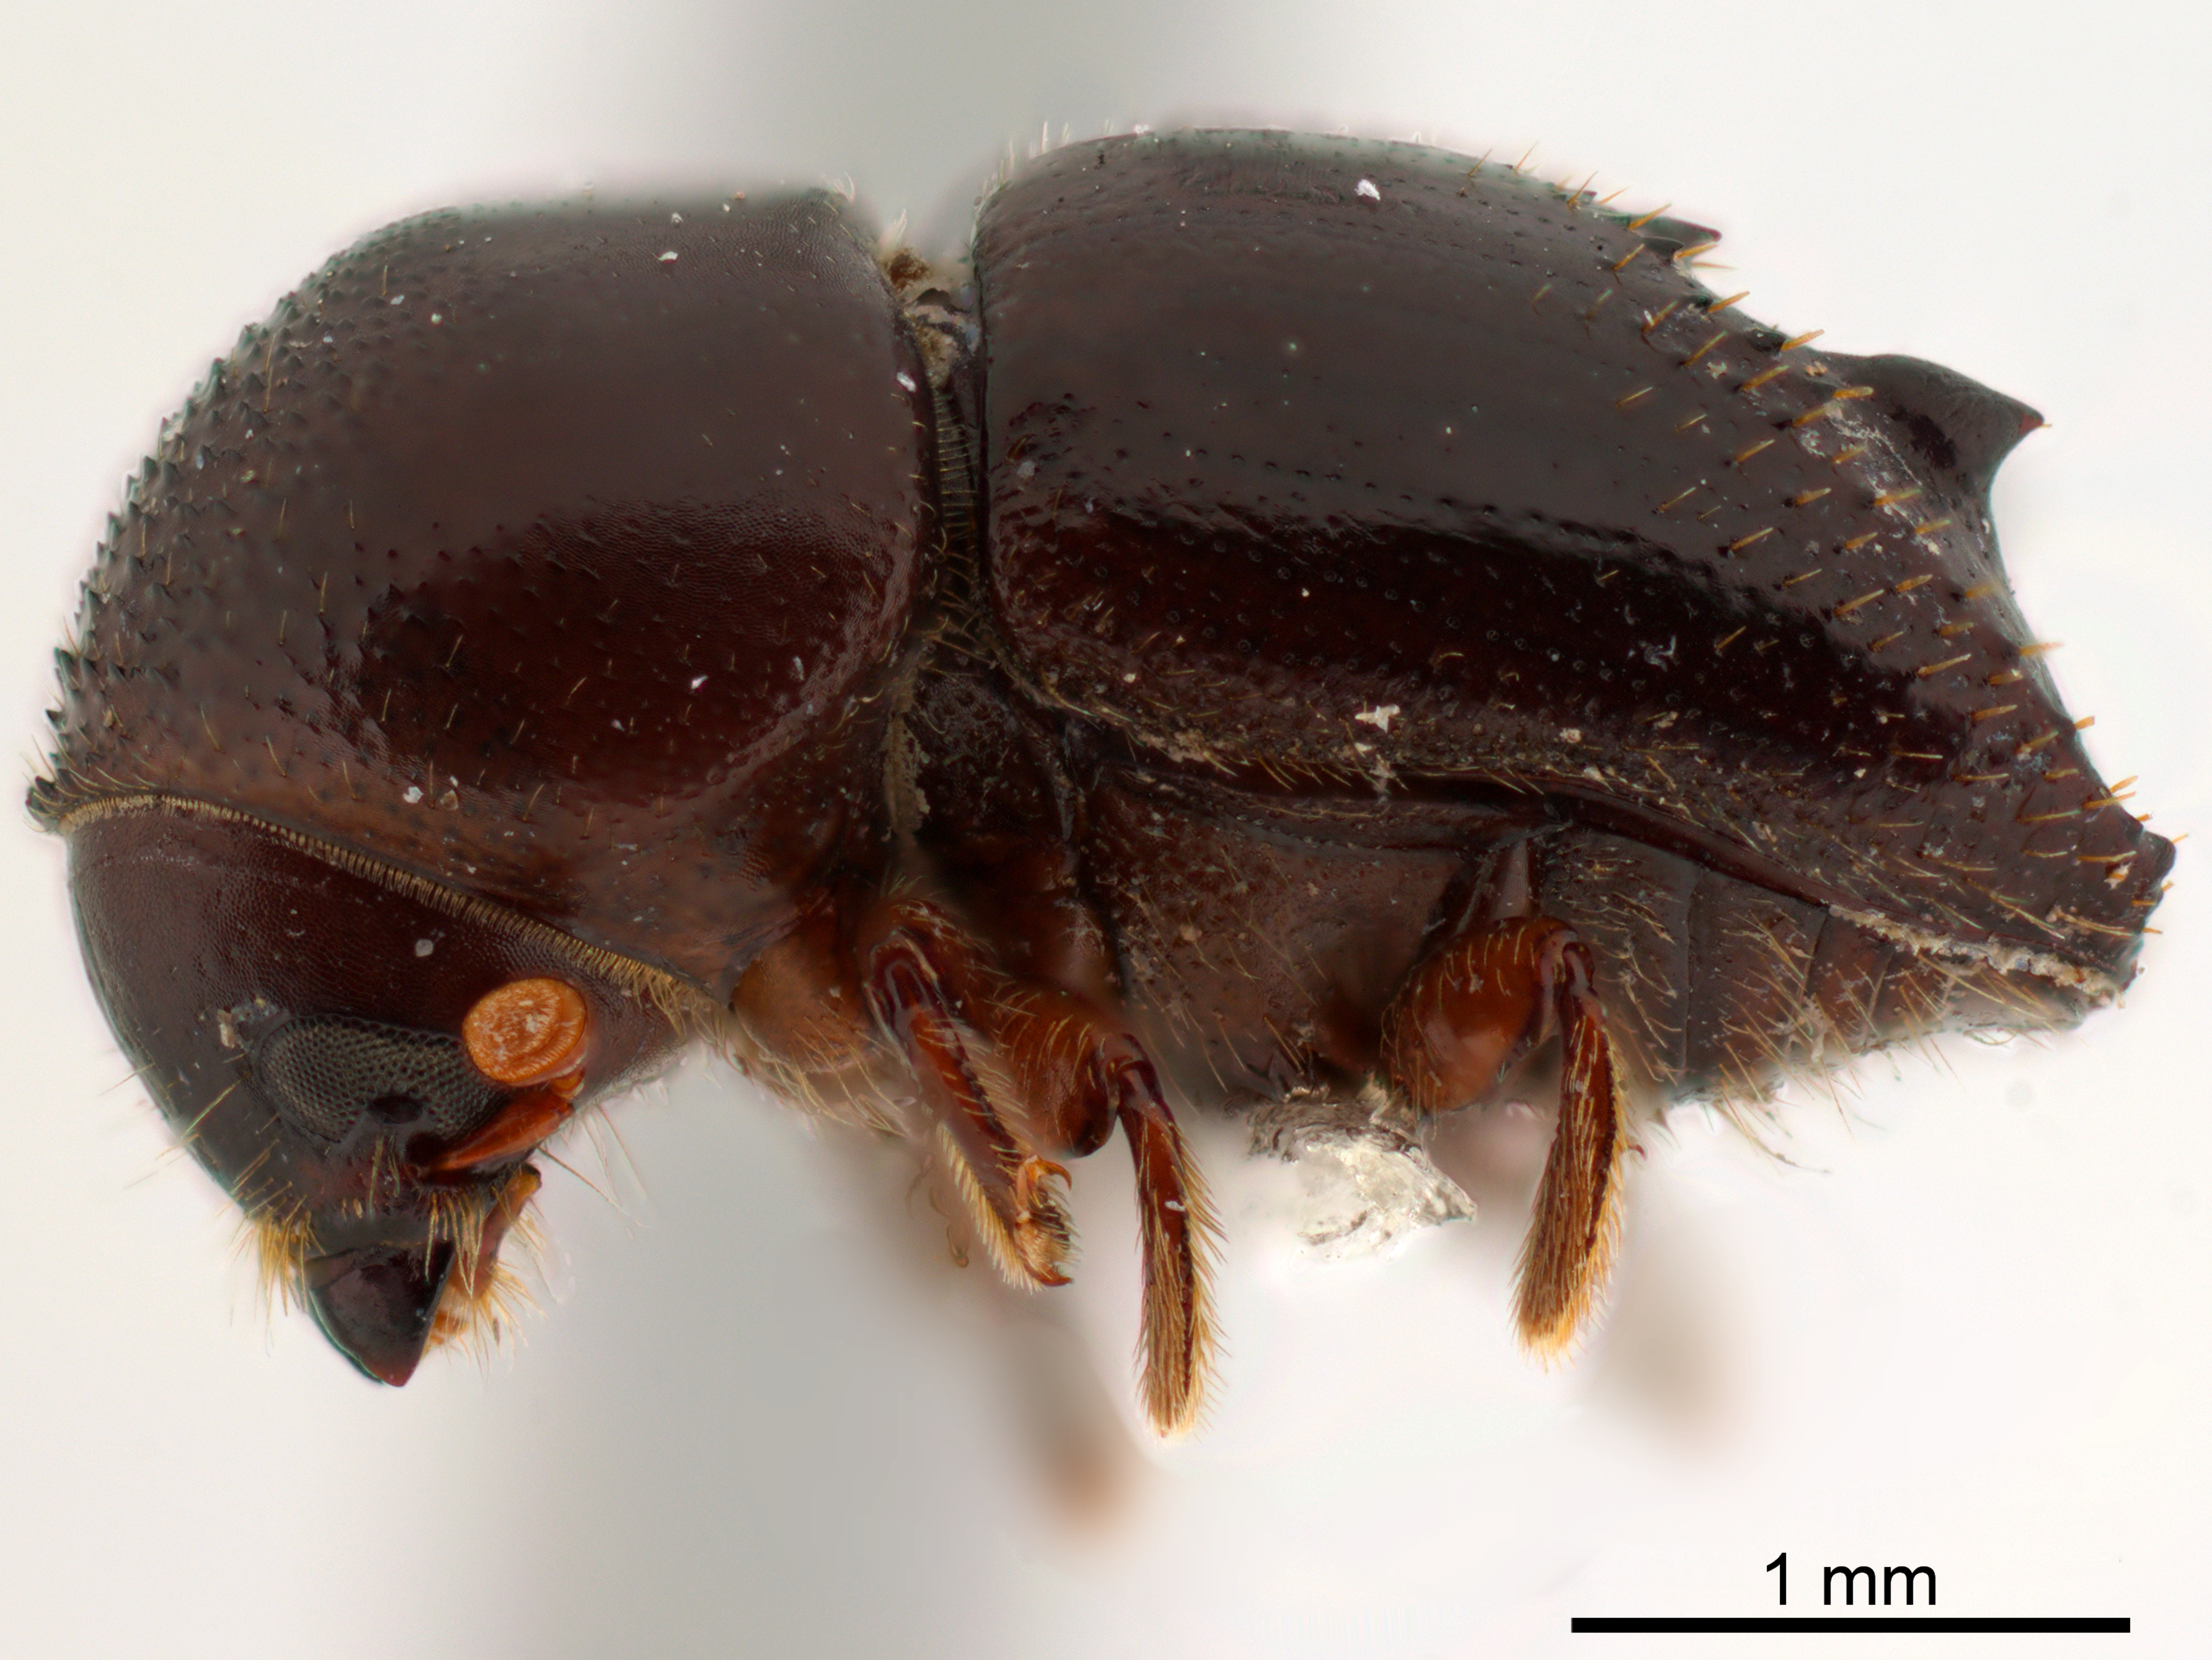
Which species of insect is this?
Taurodemus ebenus
